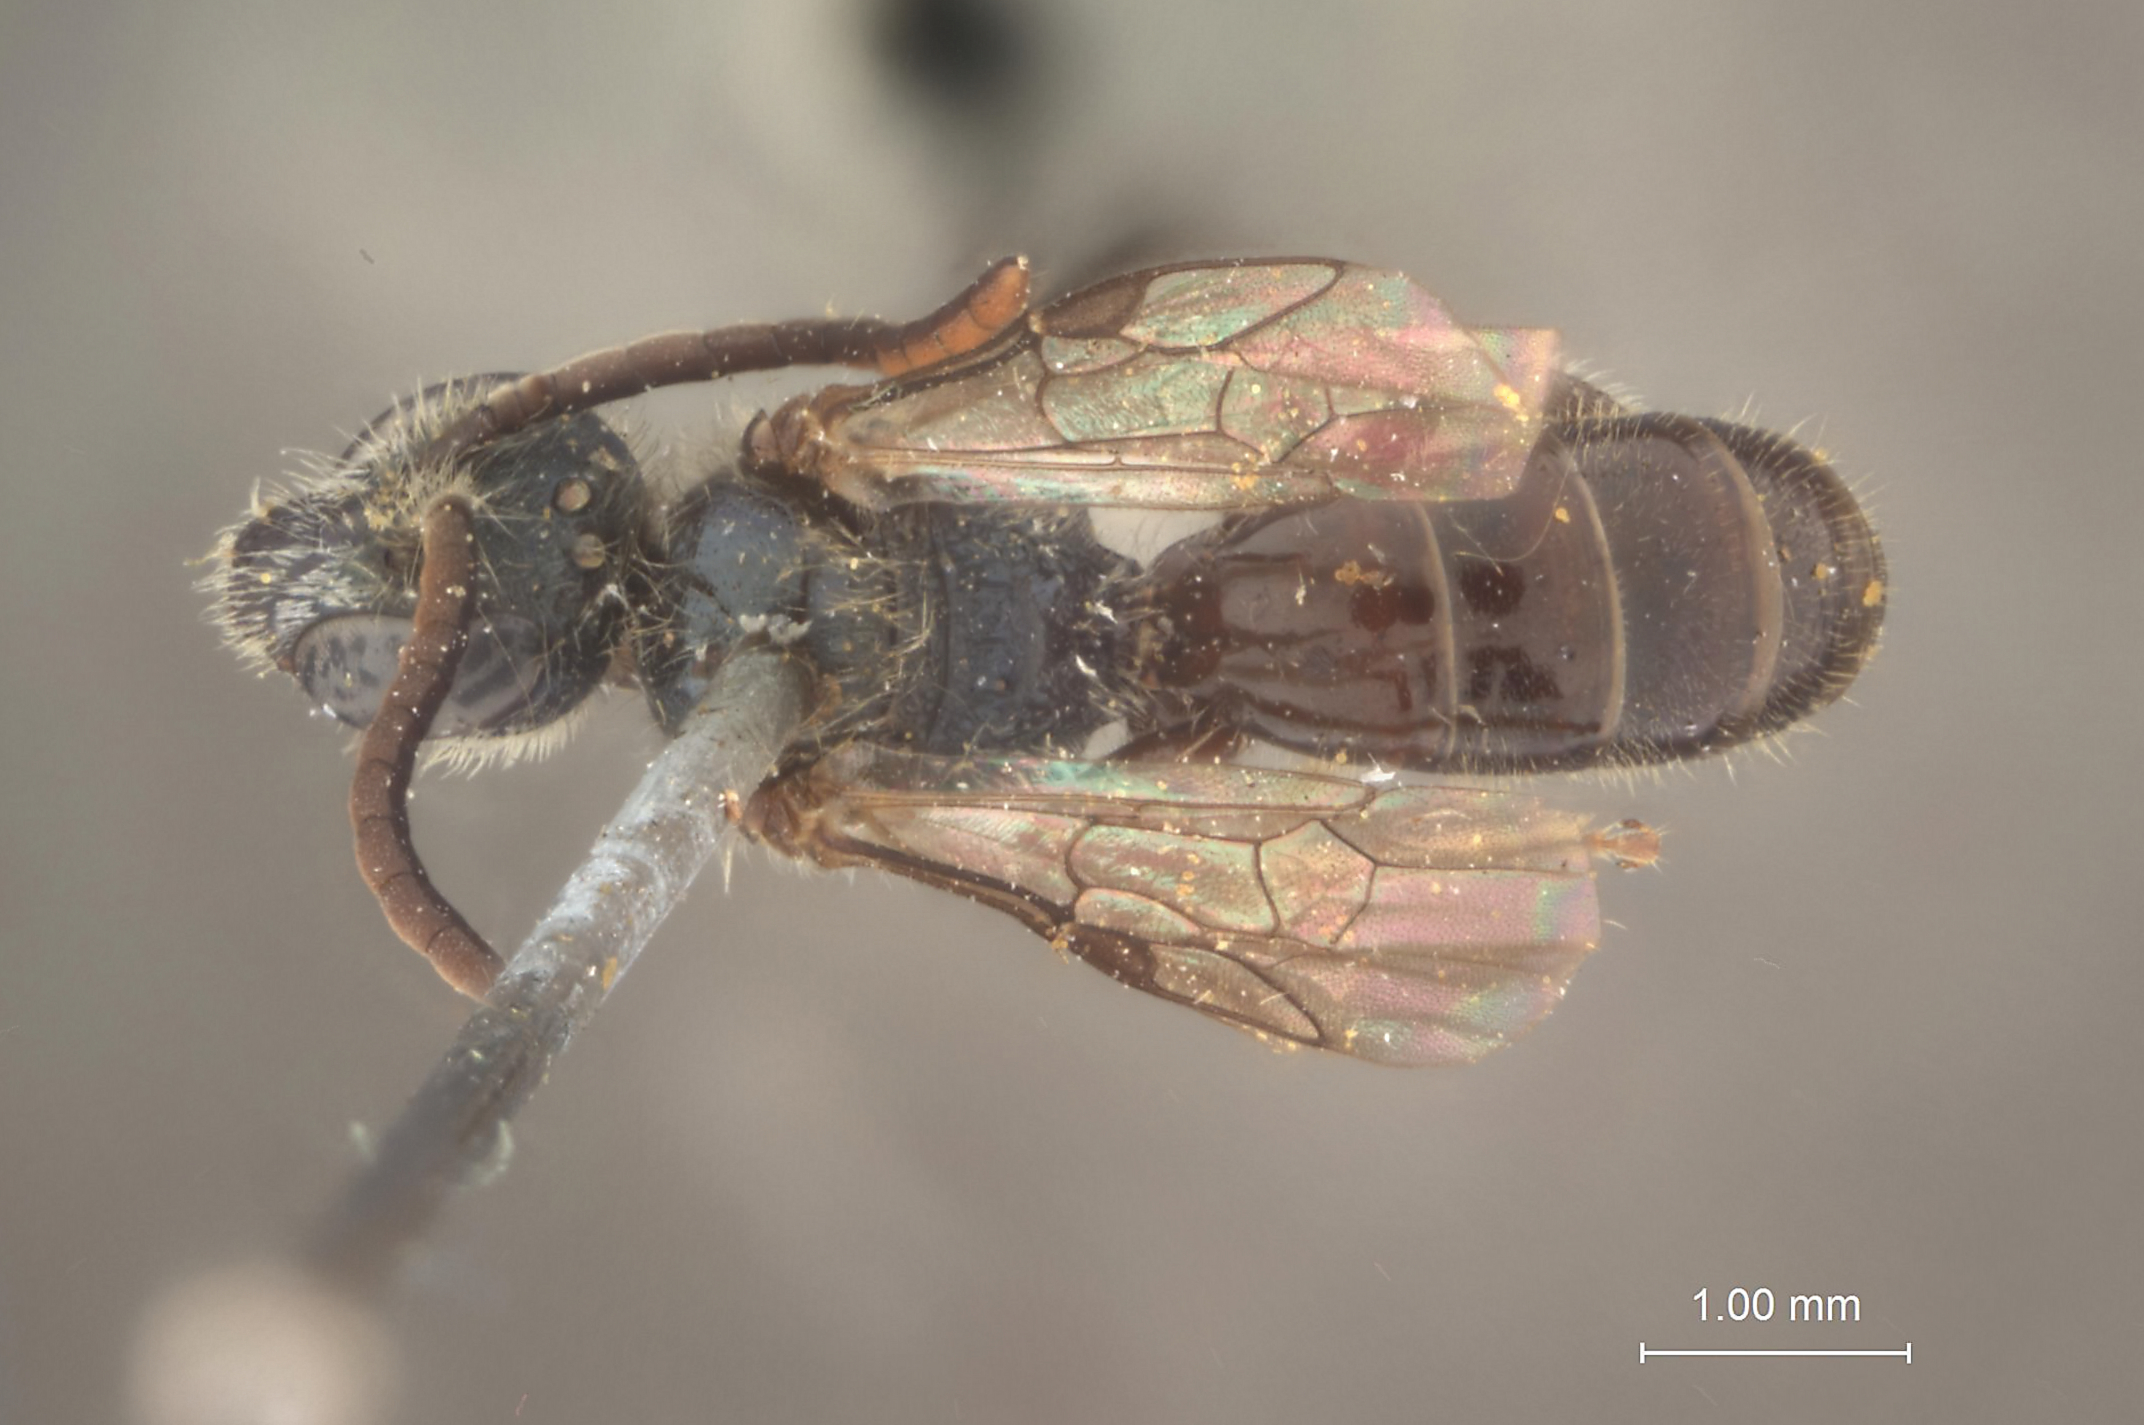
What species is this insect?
Halictus astutus
